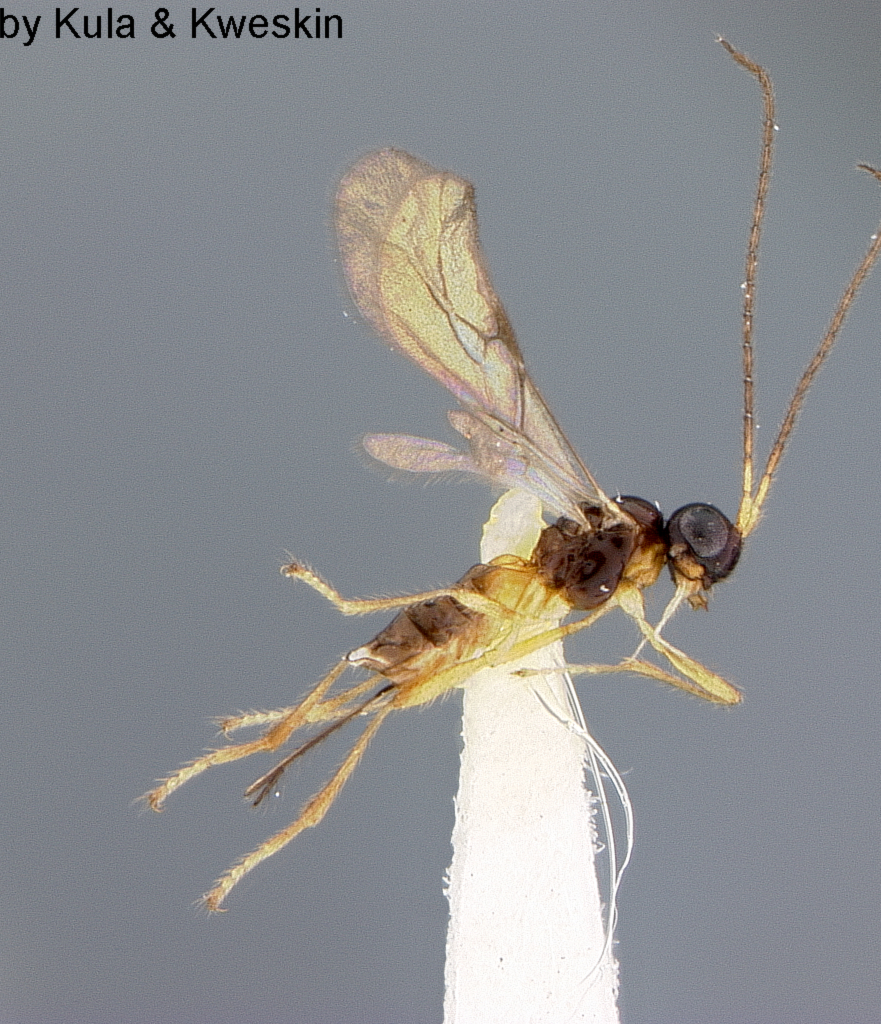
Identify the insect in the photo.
Aphaereta colei
